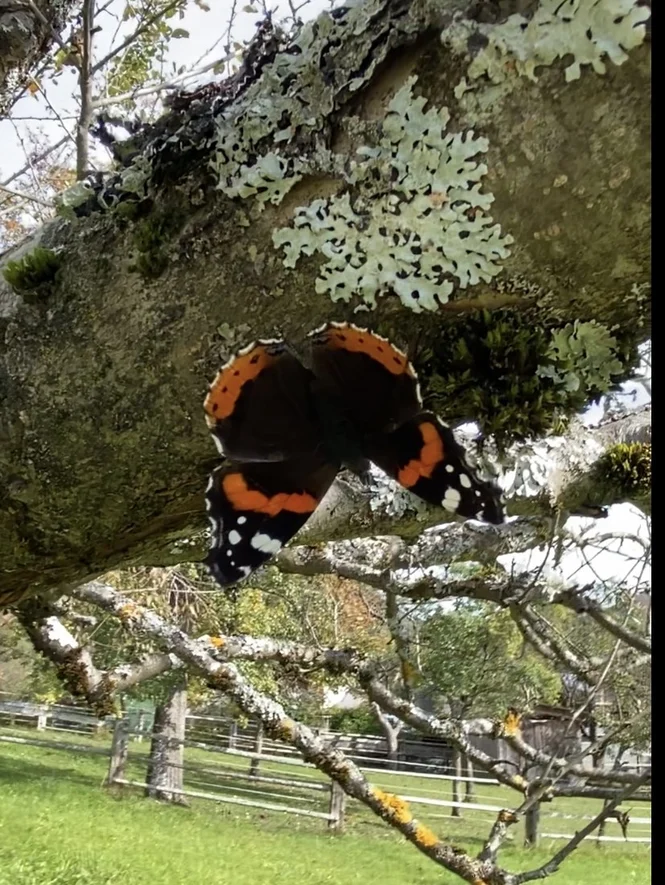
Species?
Vanessa atalanta
